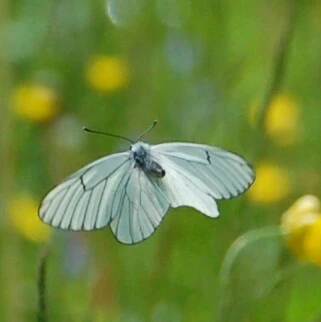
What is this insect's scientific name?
Aporia crataegi
